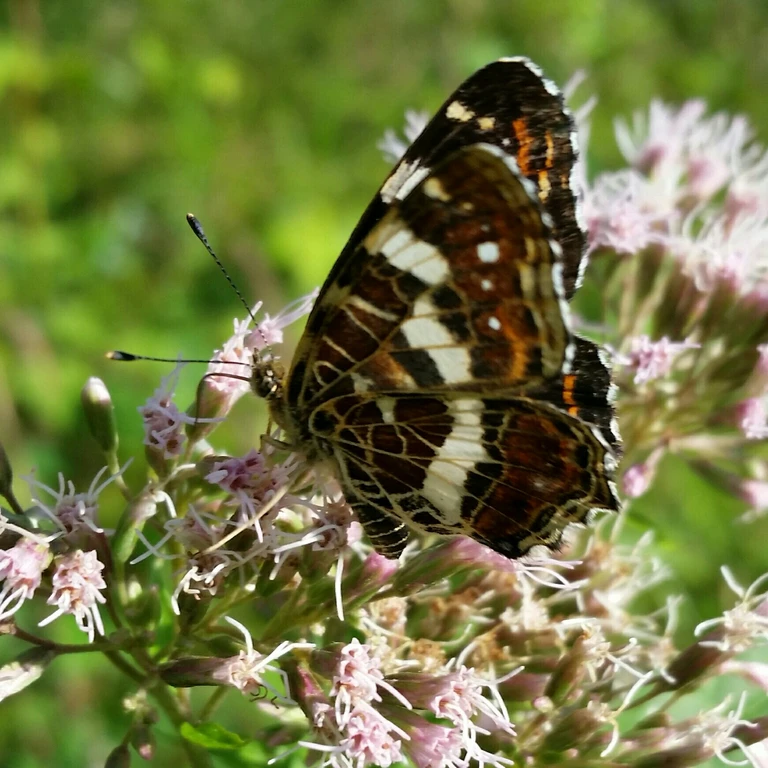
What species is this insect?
Araschnia levana
